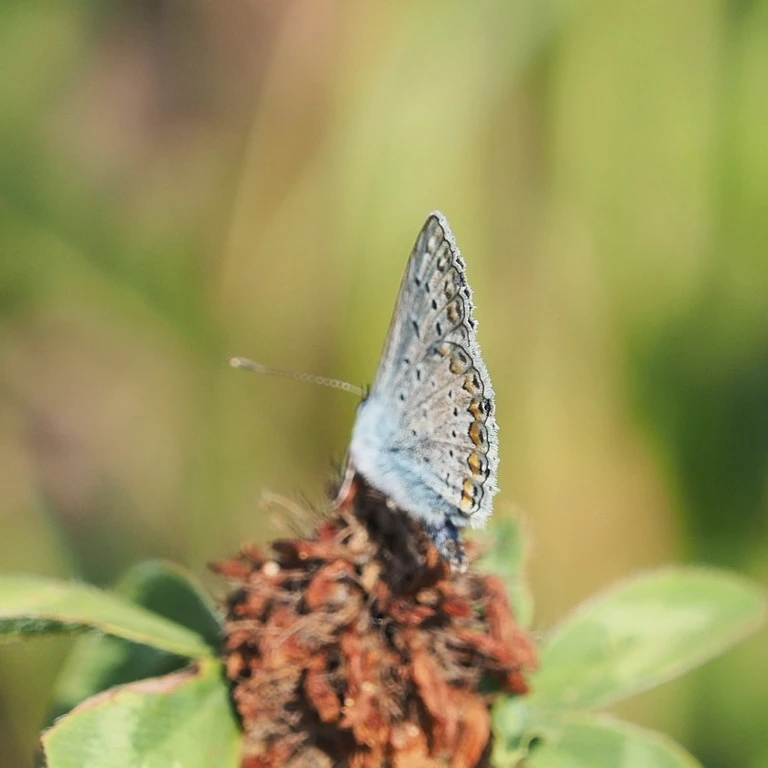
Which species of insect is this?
Polyommatus icarus
